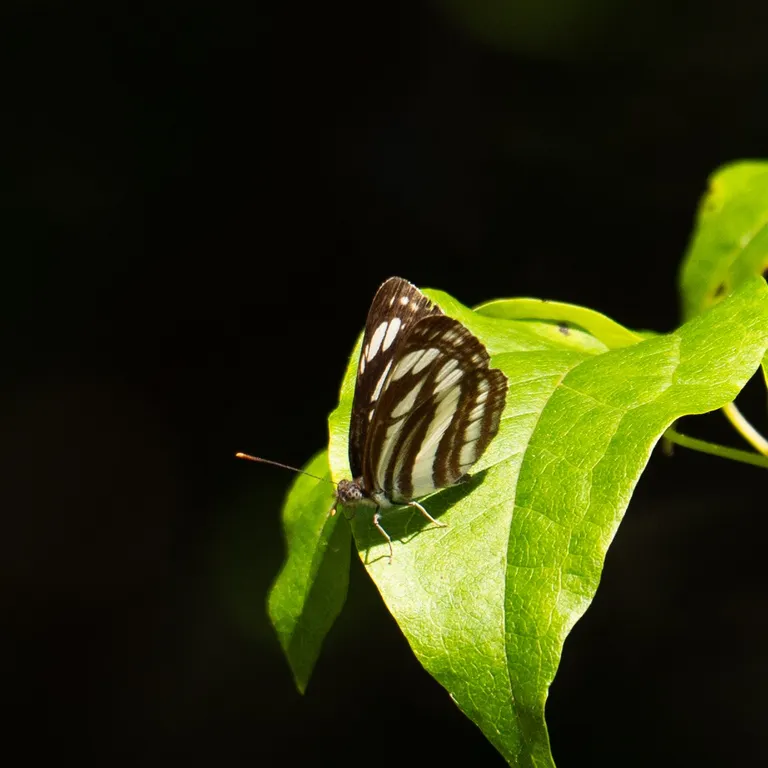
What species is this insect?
Neptis sappho
